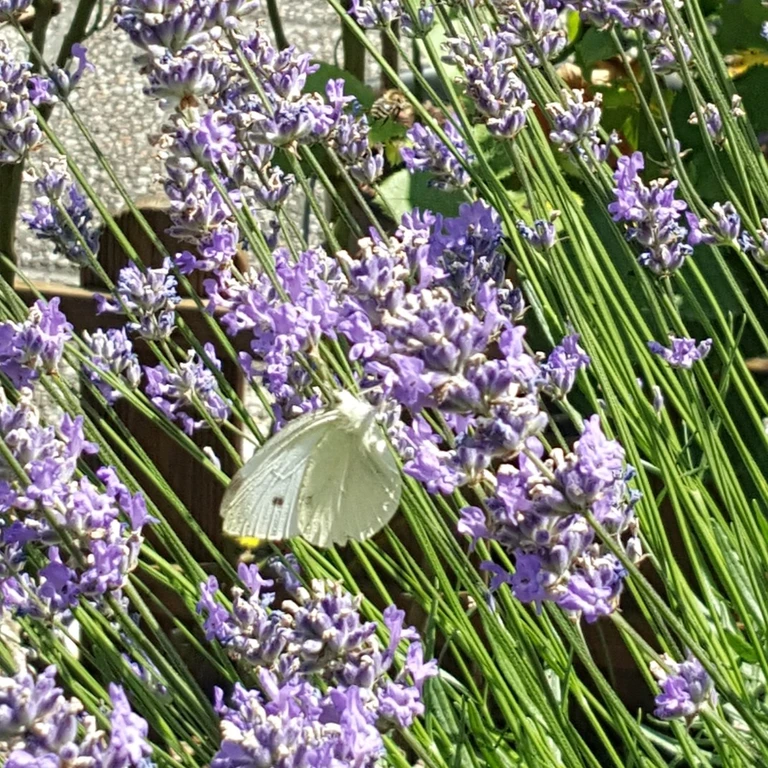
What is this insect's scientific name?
Pieris rapae
